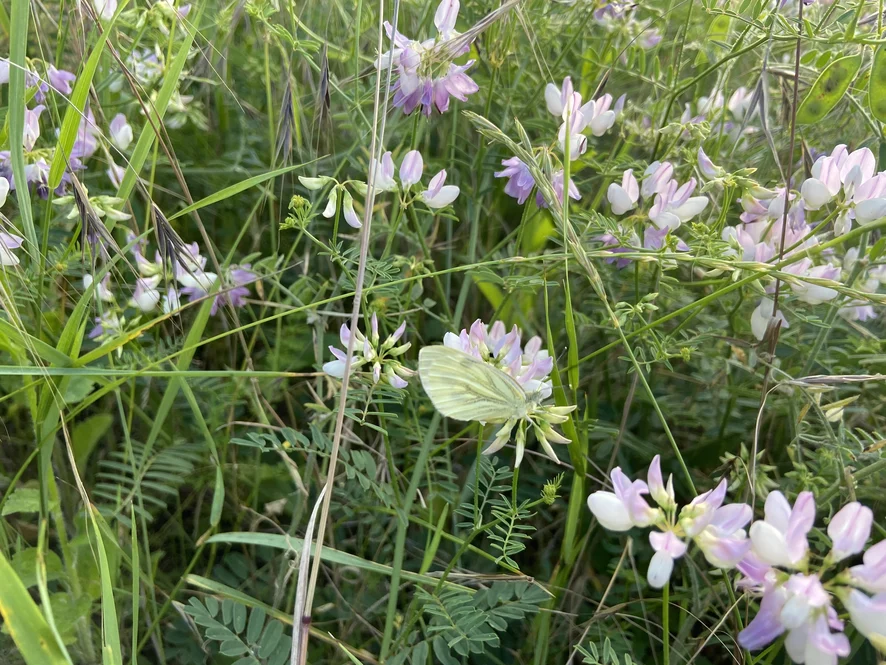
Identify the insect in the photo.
Pieris napi
